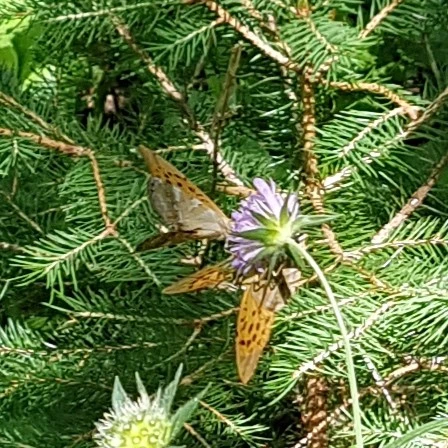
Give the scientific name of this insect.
Argynnis paphia
